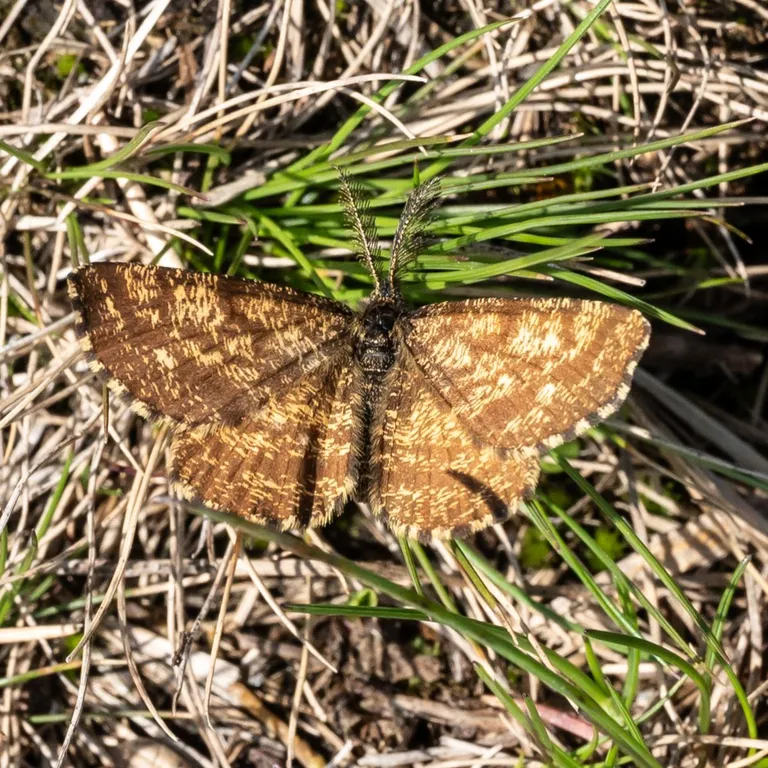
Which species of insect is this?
Ematurga atomaria
